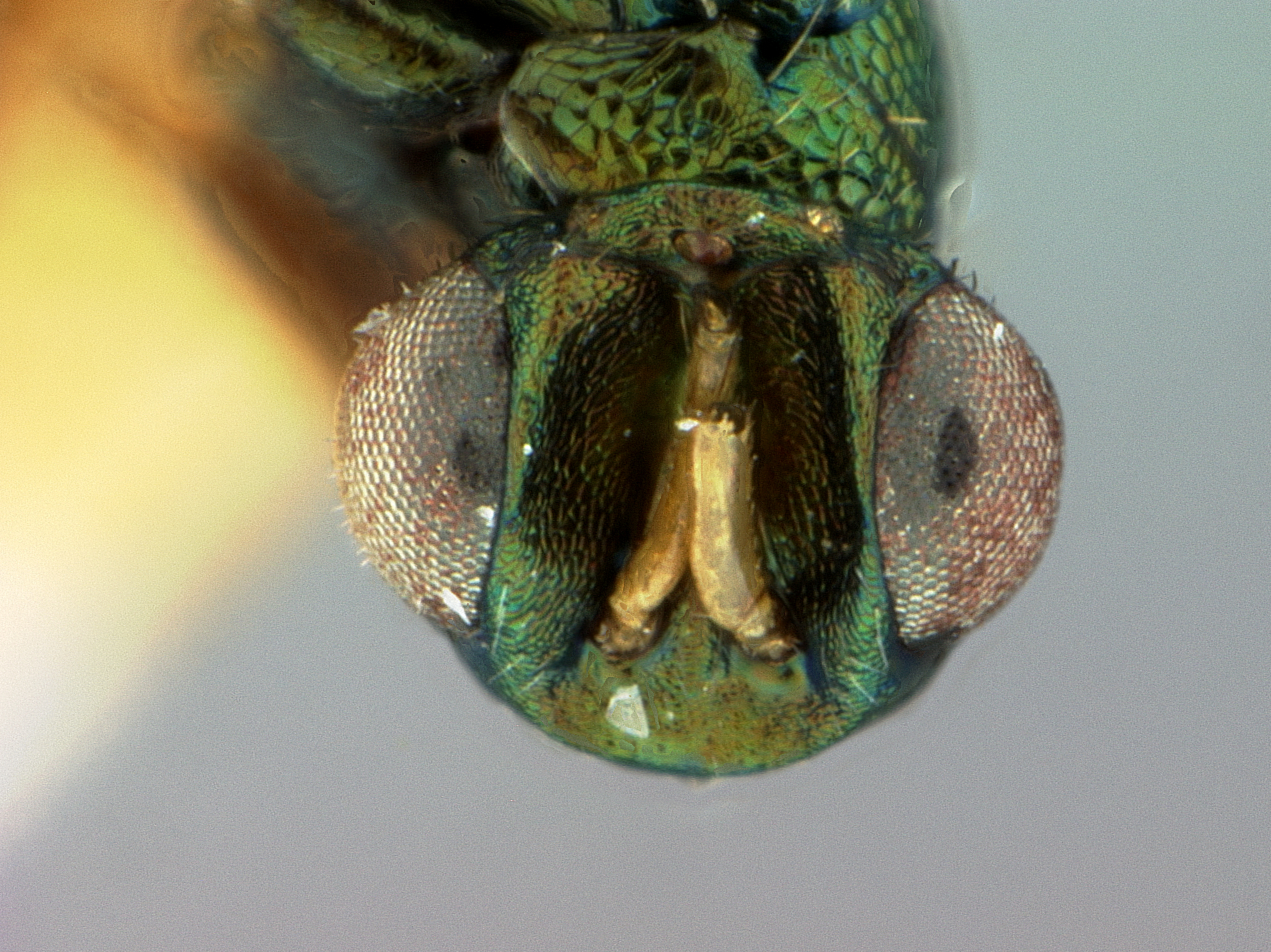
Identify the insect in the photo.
Eulophus japonicus
